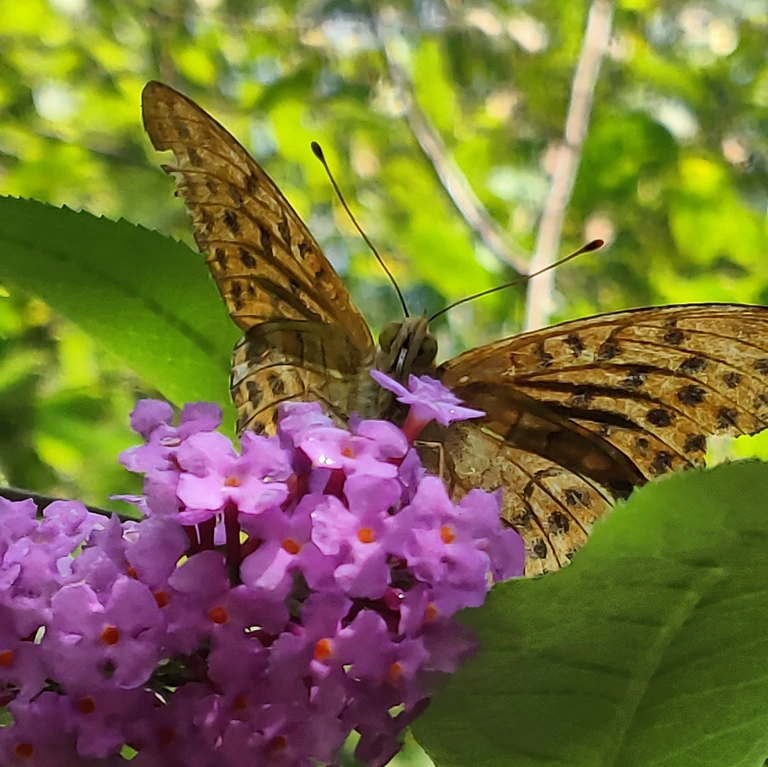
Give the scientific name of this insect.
Argynnis paphia
